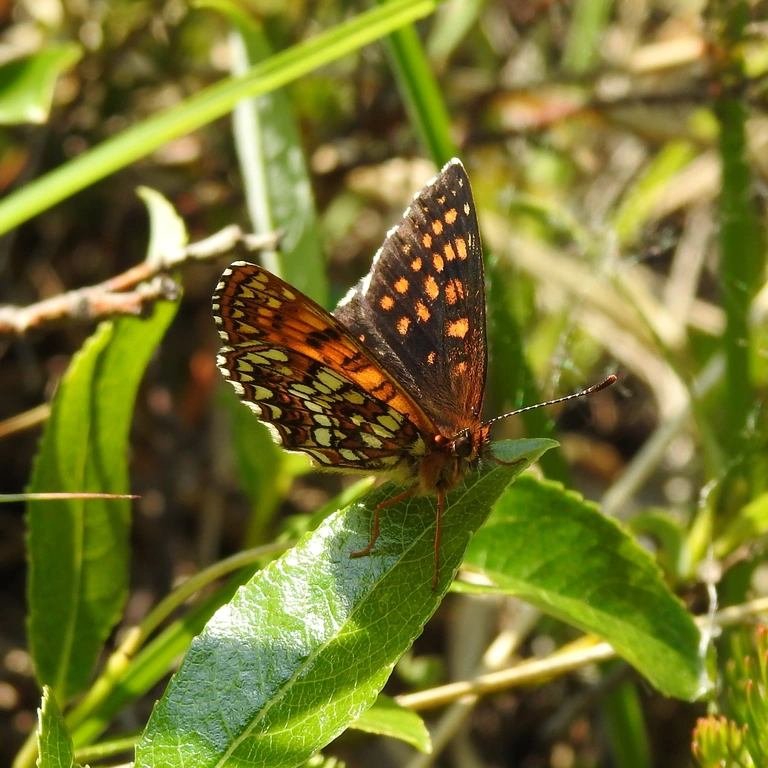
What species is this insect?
Melitaea diamina
